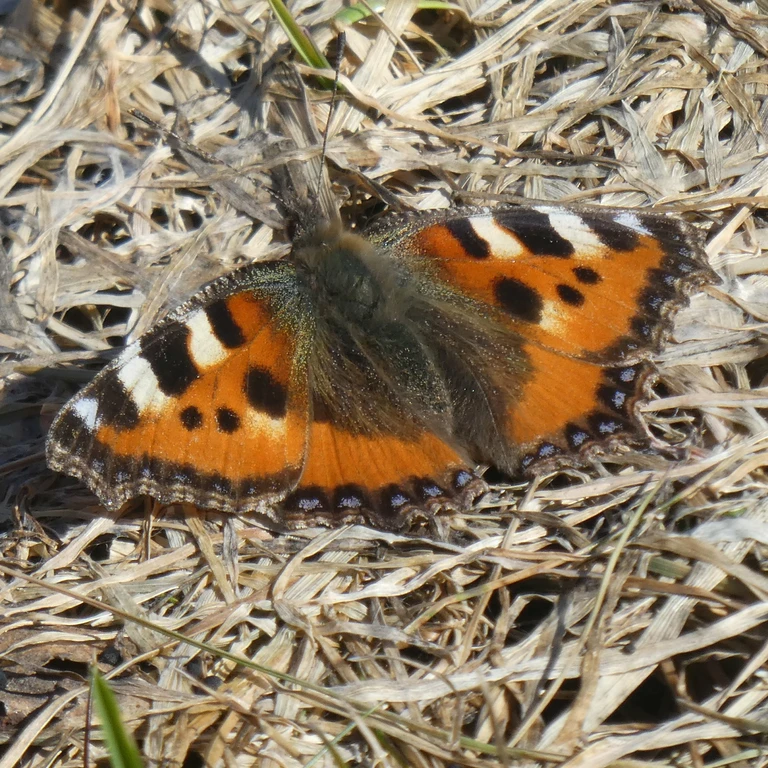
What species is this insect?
Aglais urticae
